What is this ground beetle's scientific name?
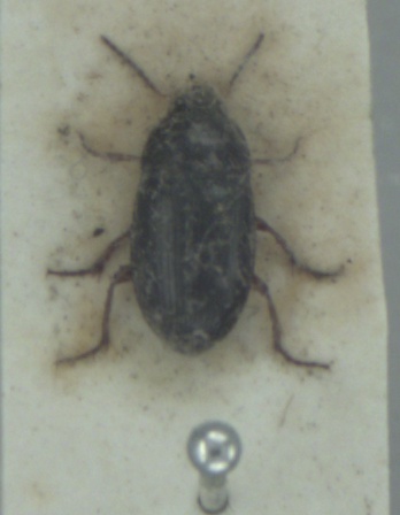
Amara familiaris
